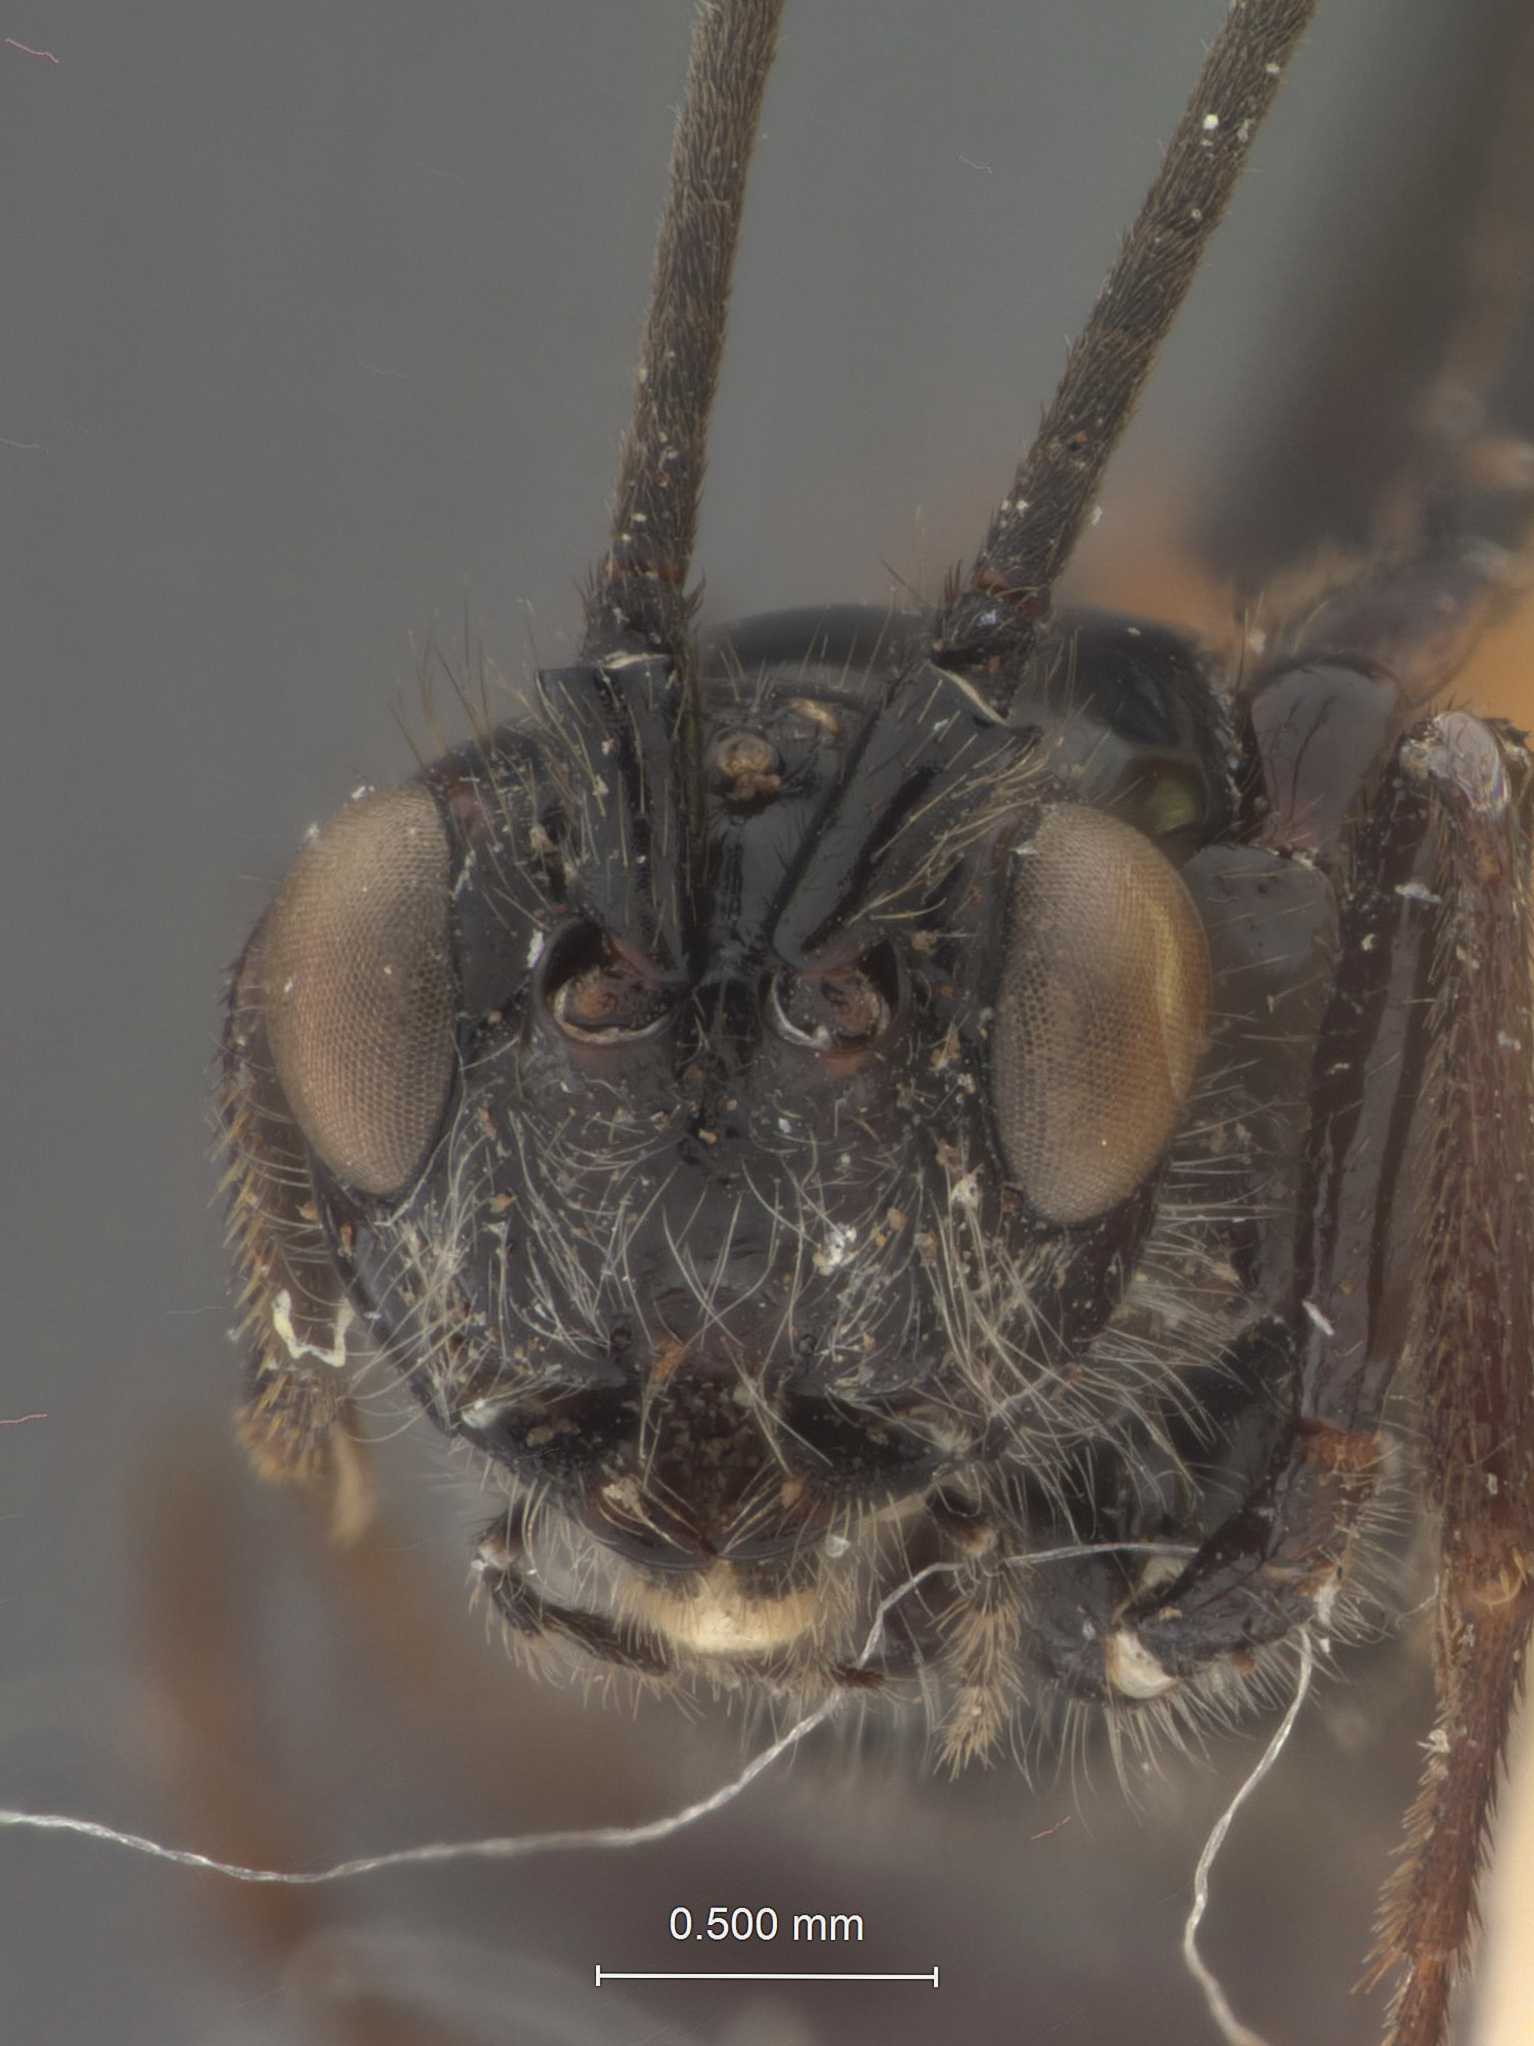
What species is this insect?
Atanycolus melanophili
